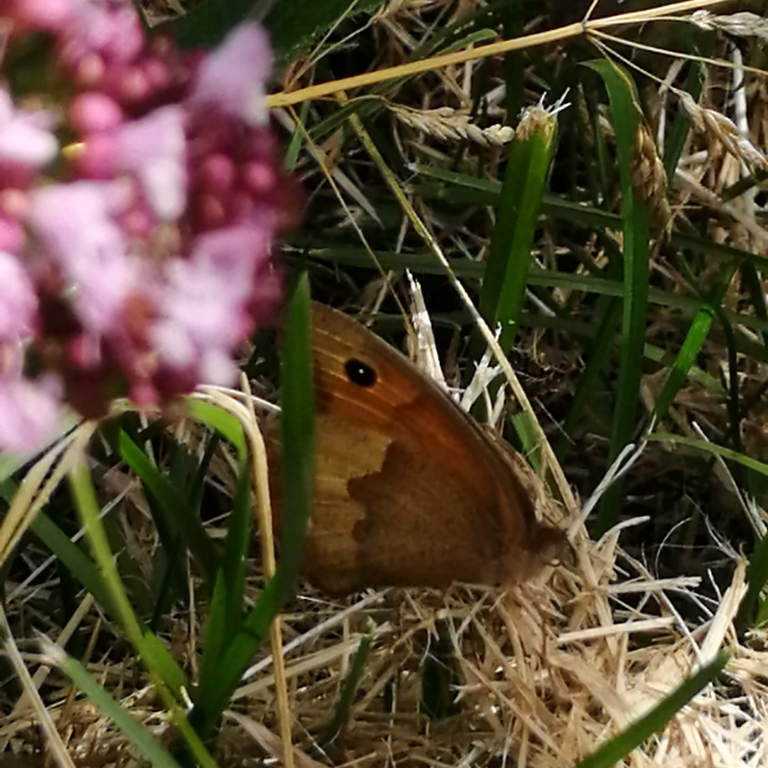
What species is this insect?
Maniola jurtina
